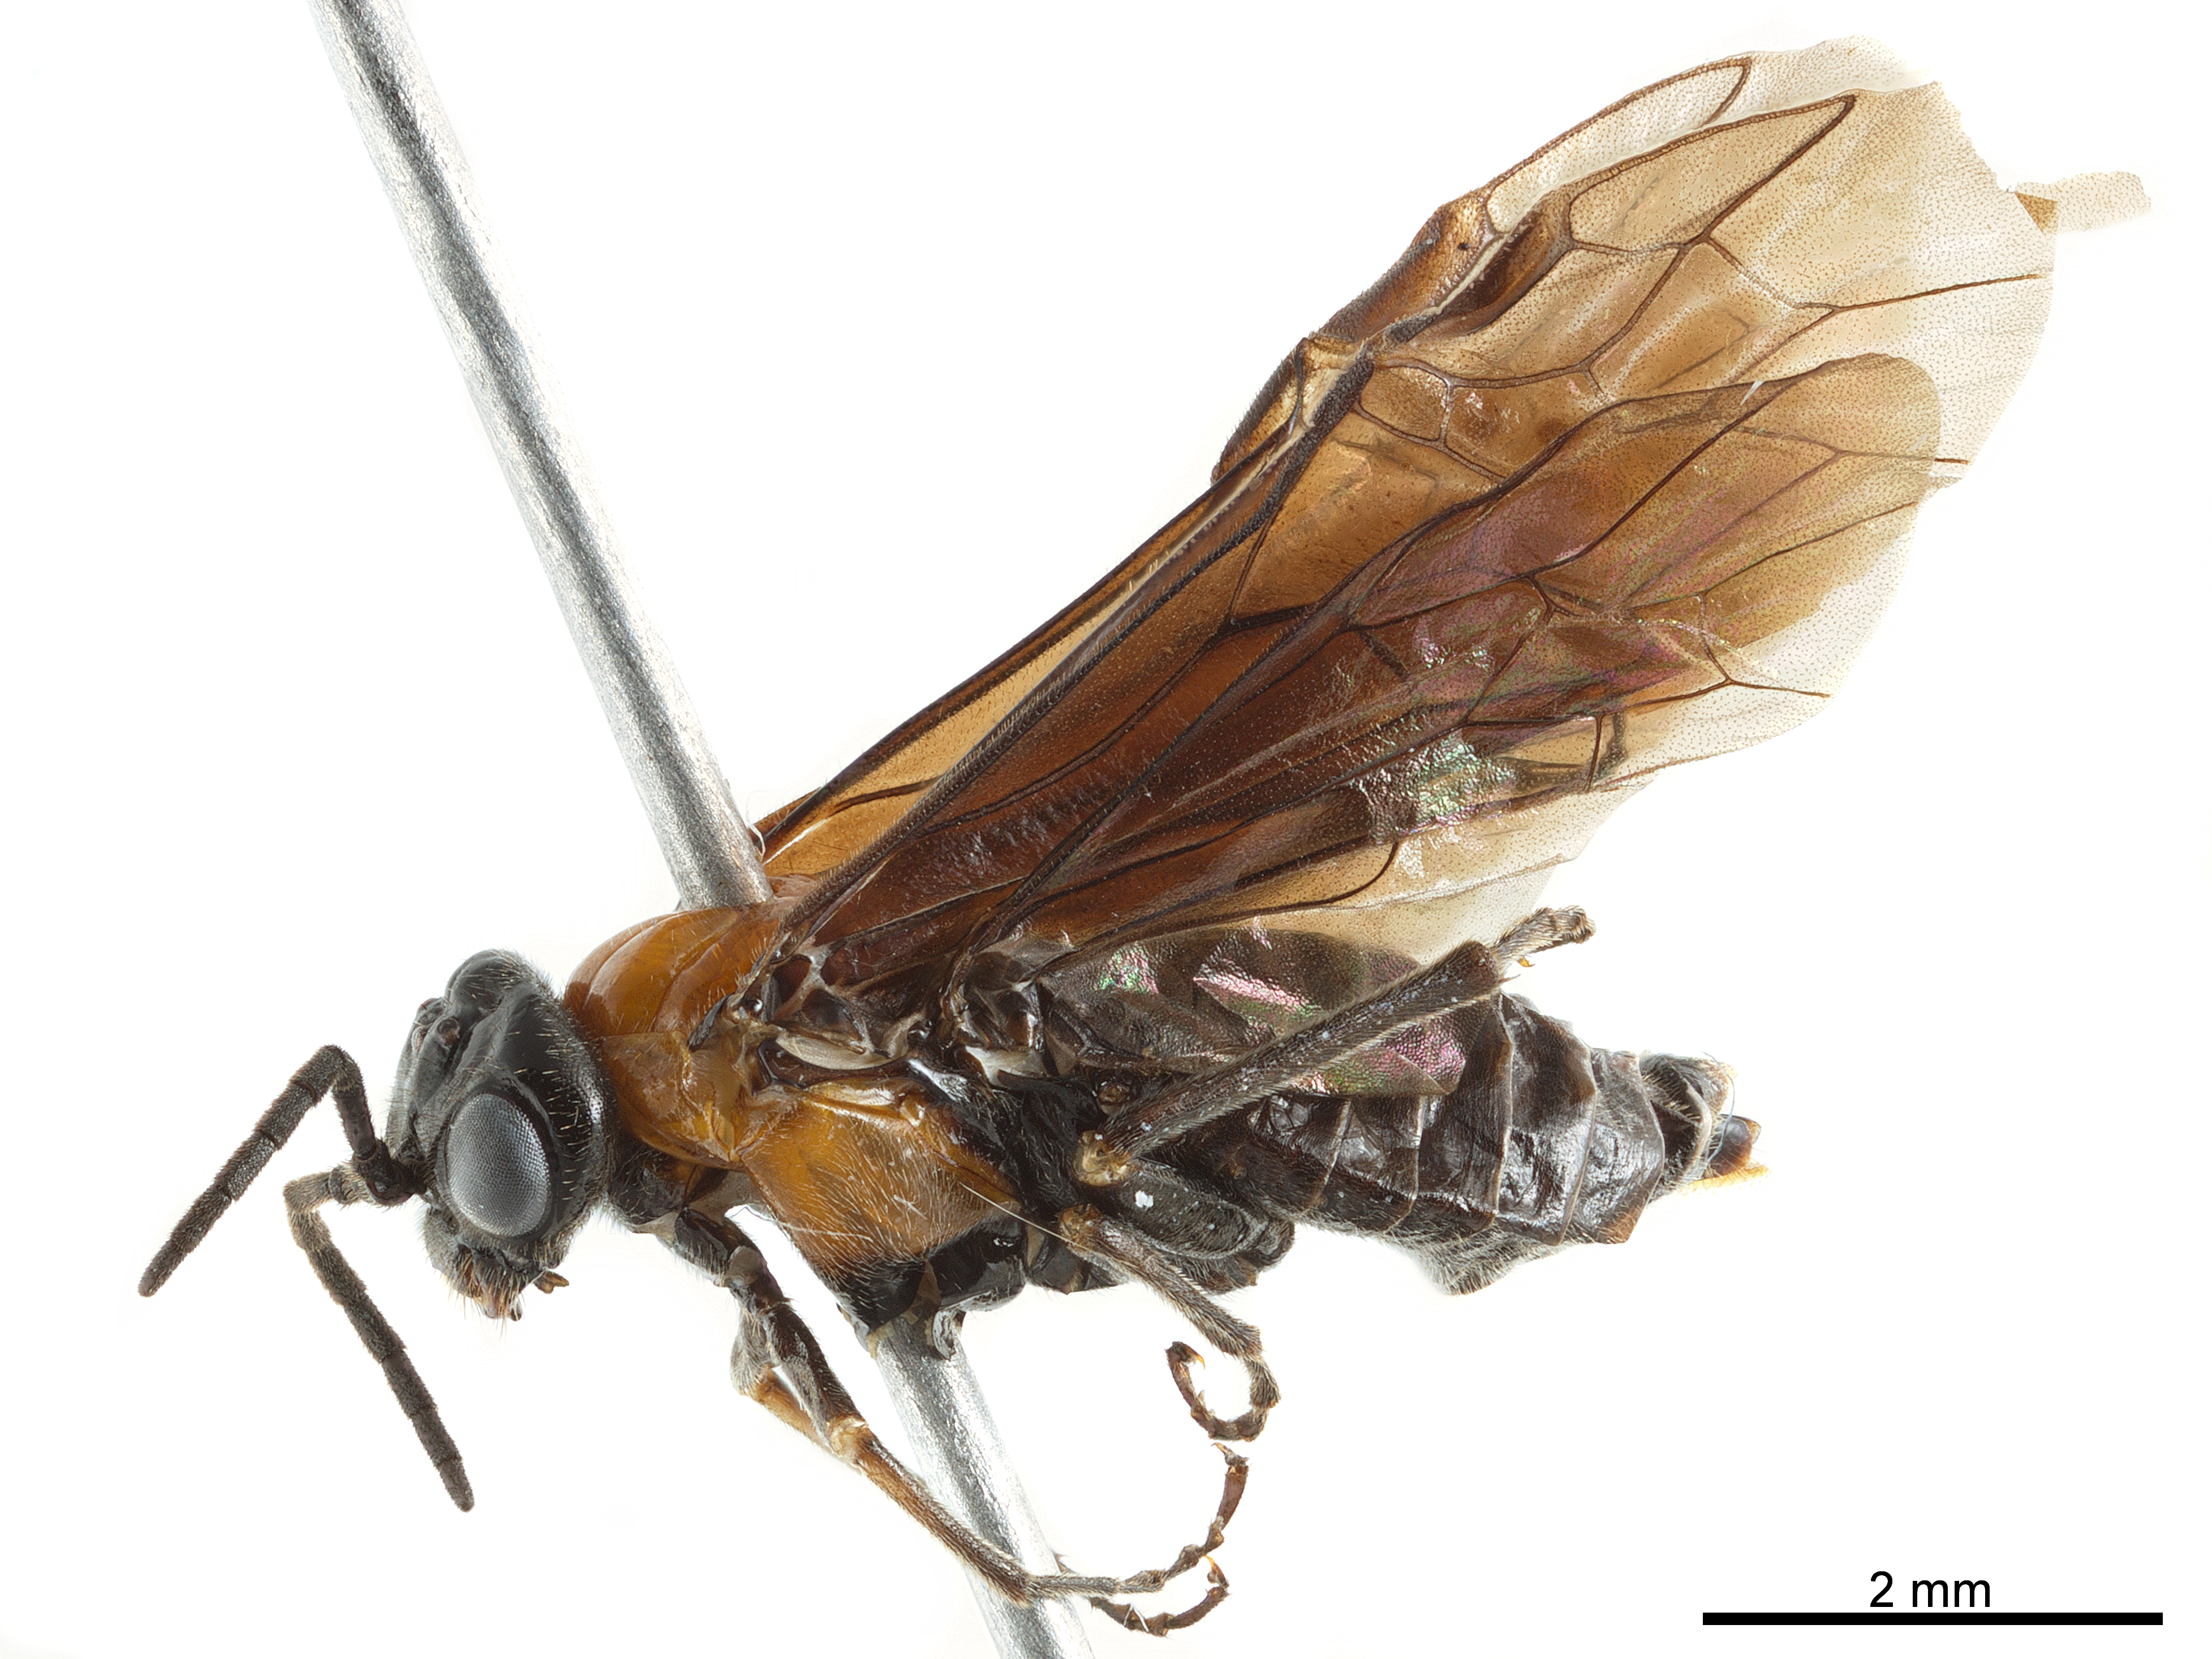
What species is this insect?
Lycaota sodalis
